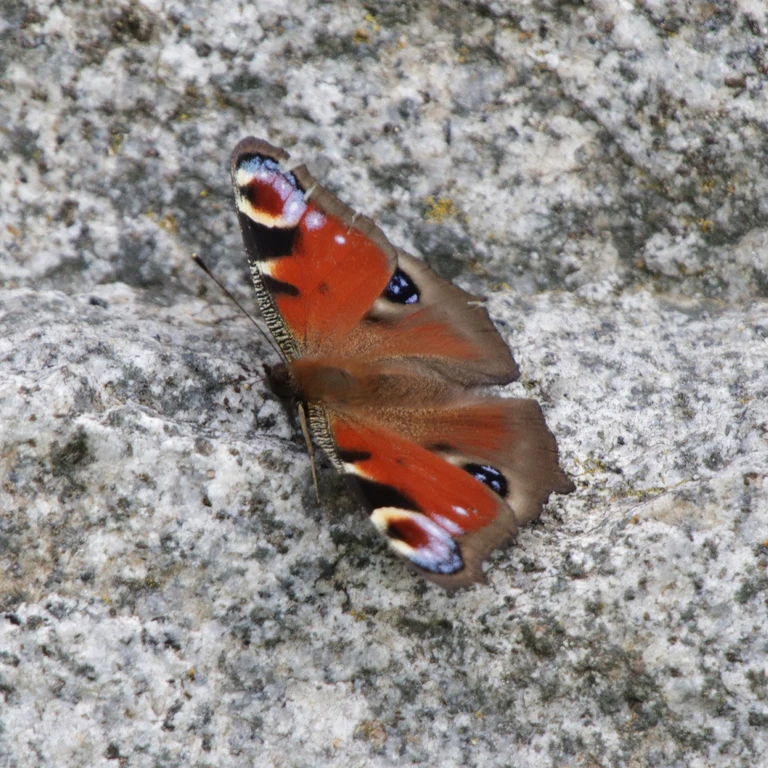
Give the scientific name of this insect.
Aglais io
